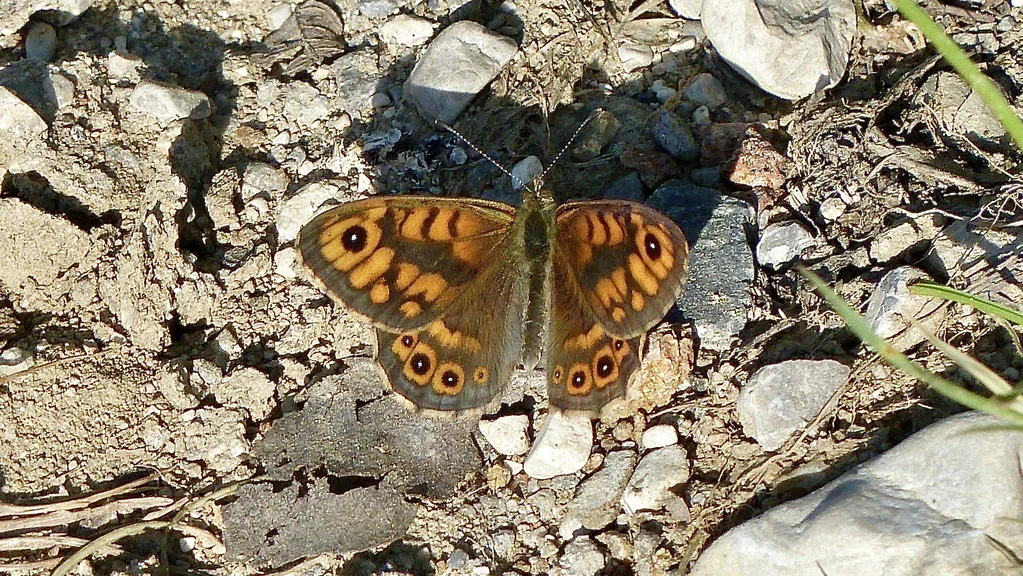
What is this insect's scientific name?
Lasiommata megera (also Pararge megera)
